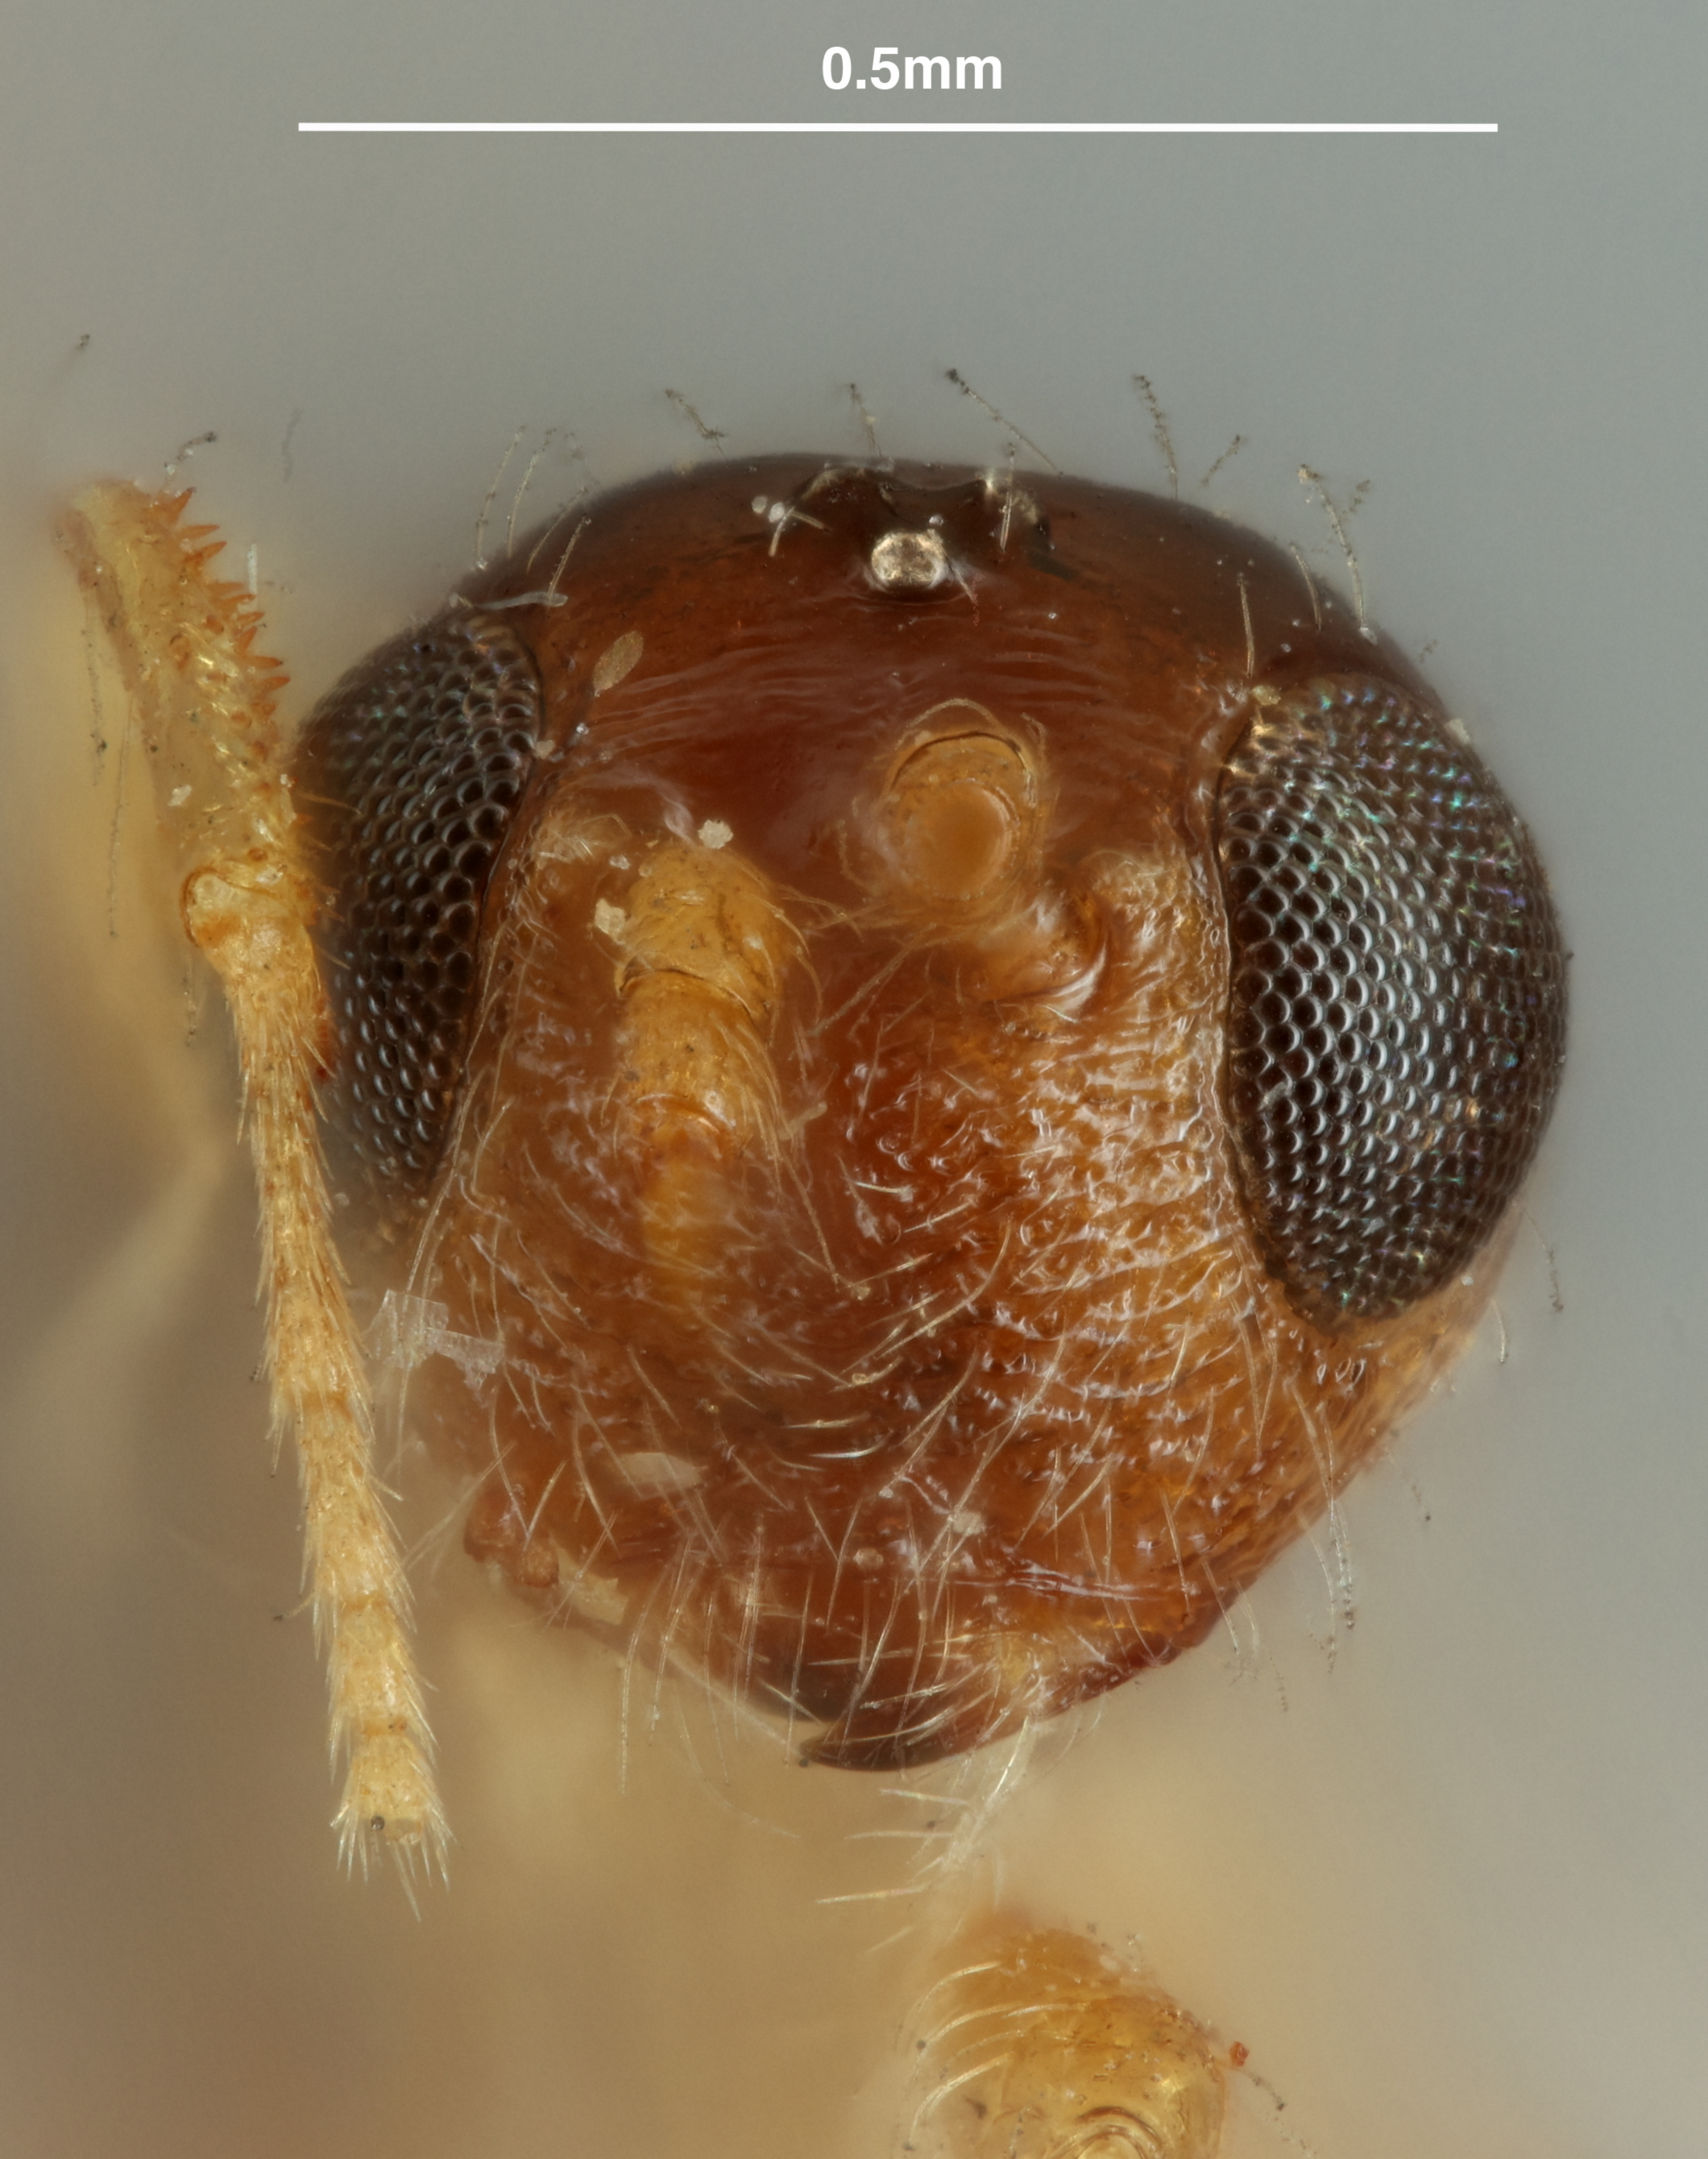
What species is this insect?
Spathius striaticeps
